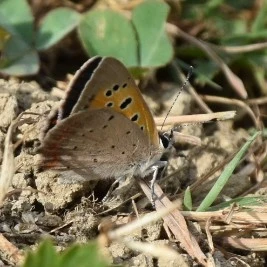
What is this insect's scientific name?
Lycaena phlaeas
